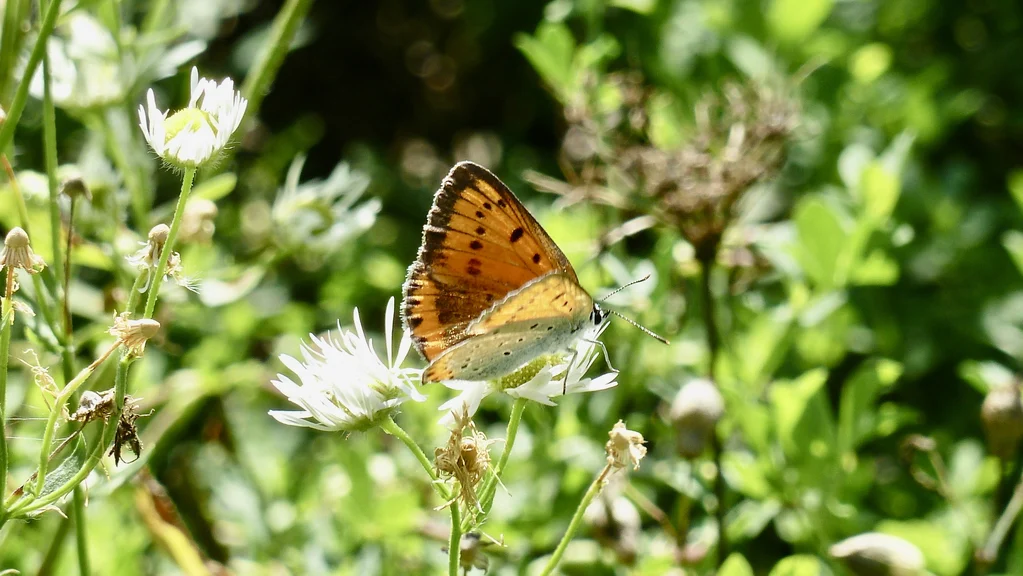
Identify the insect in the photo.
Lycaena dispar
